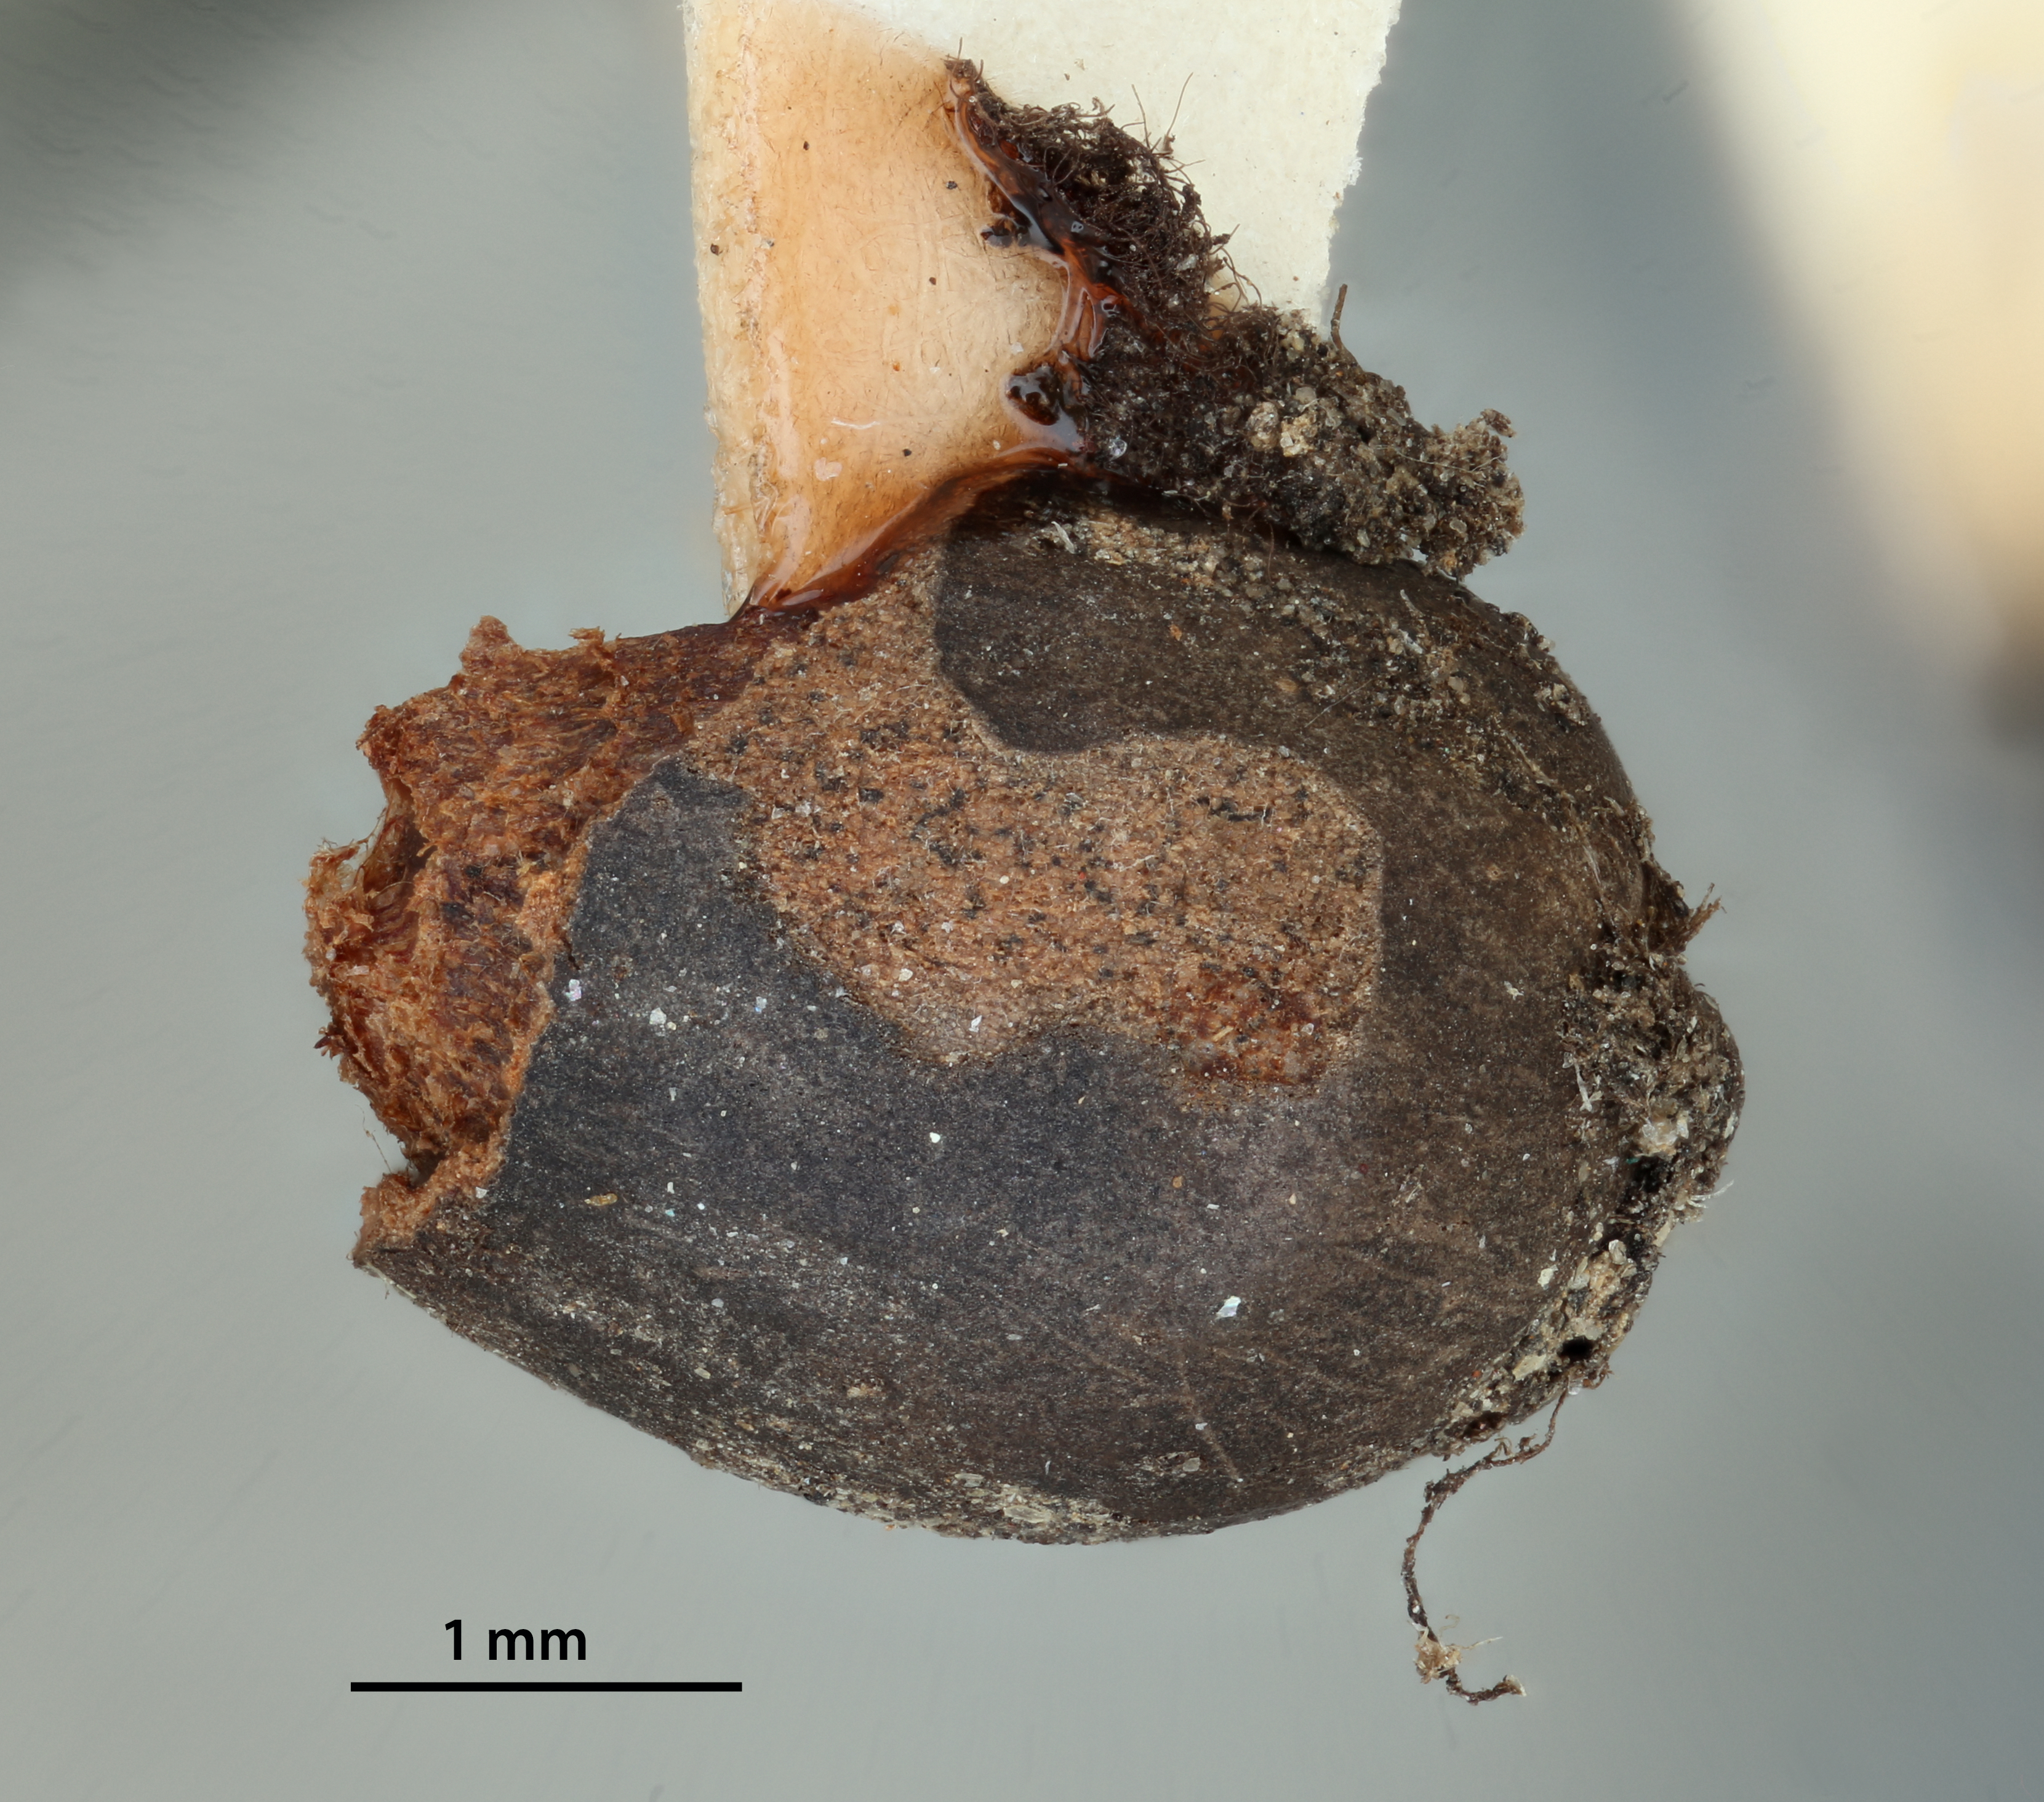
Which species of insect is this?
Andricus prescotti
